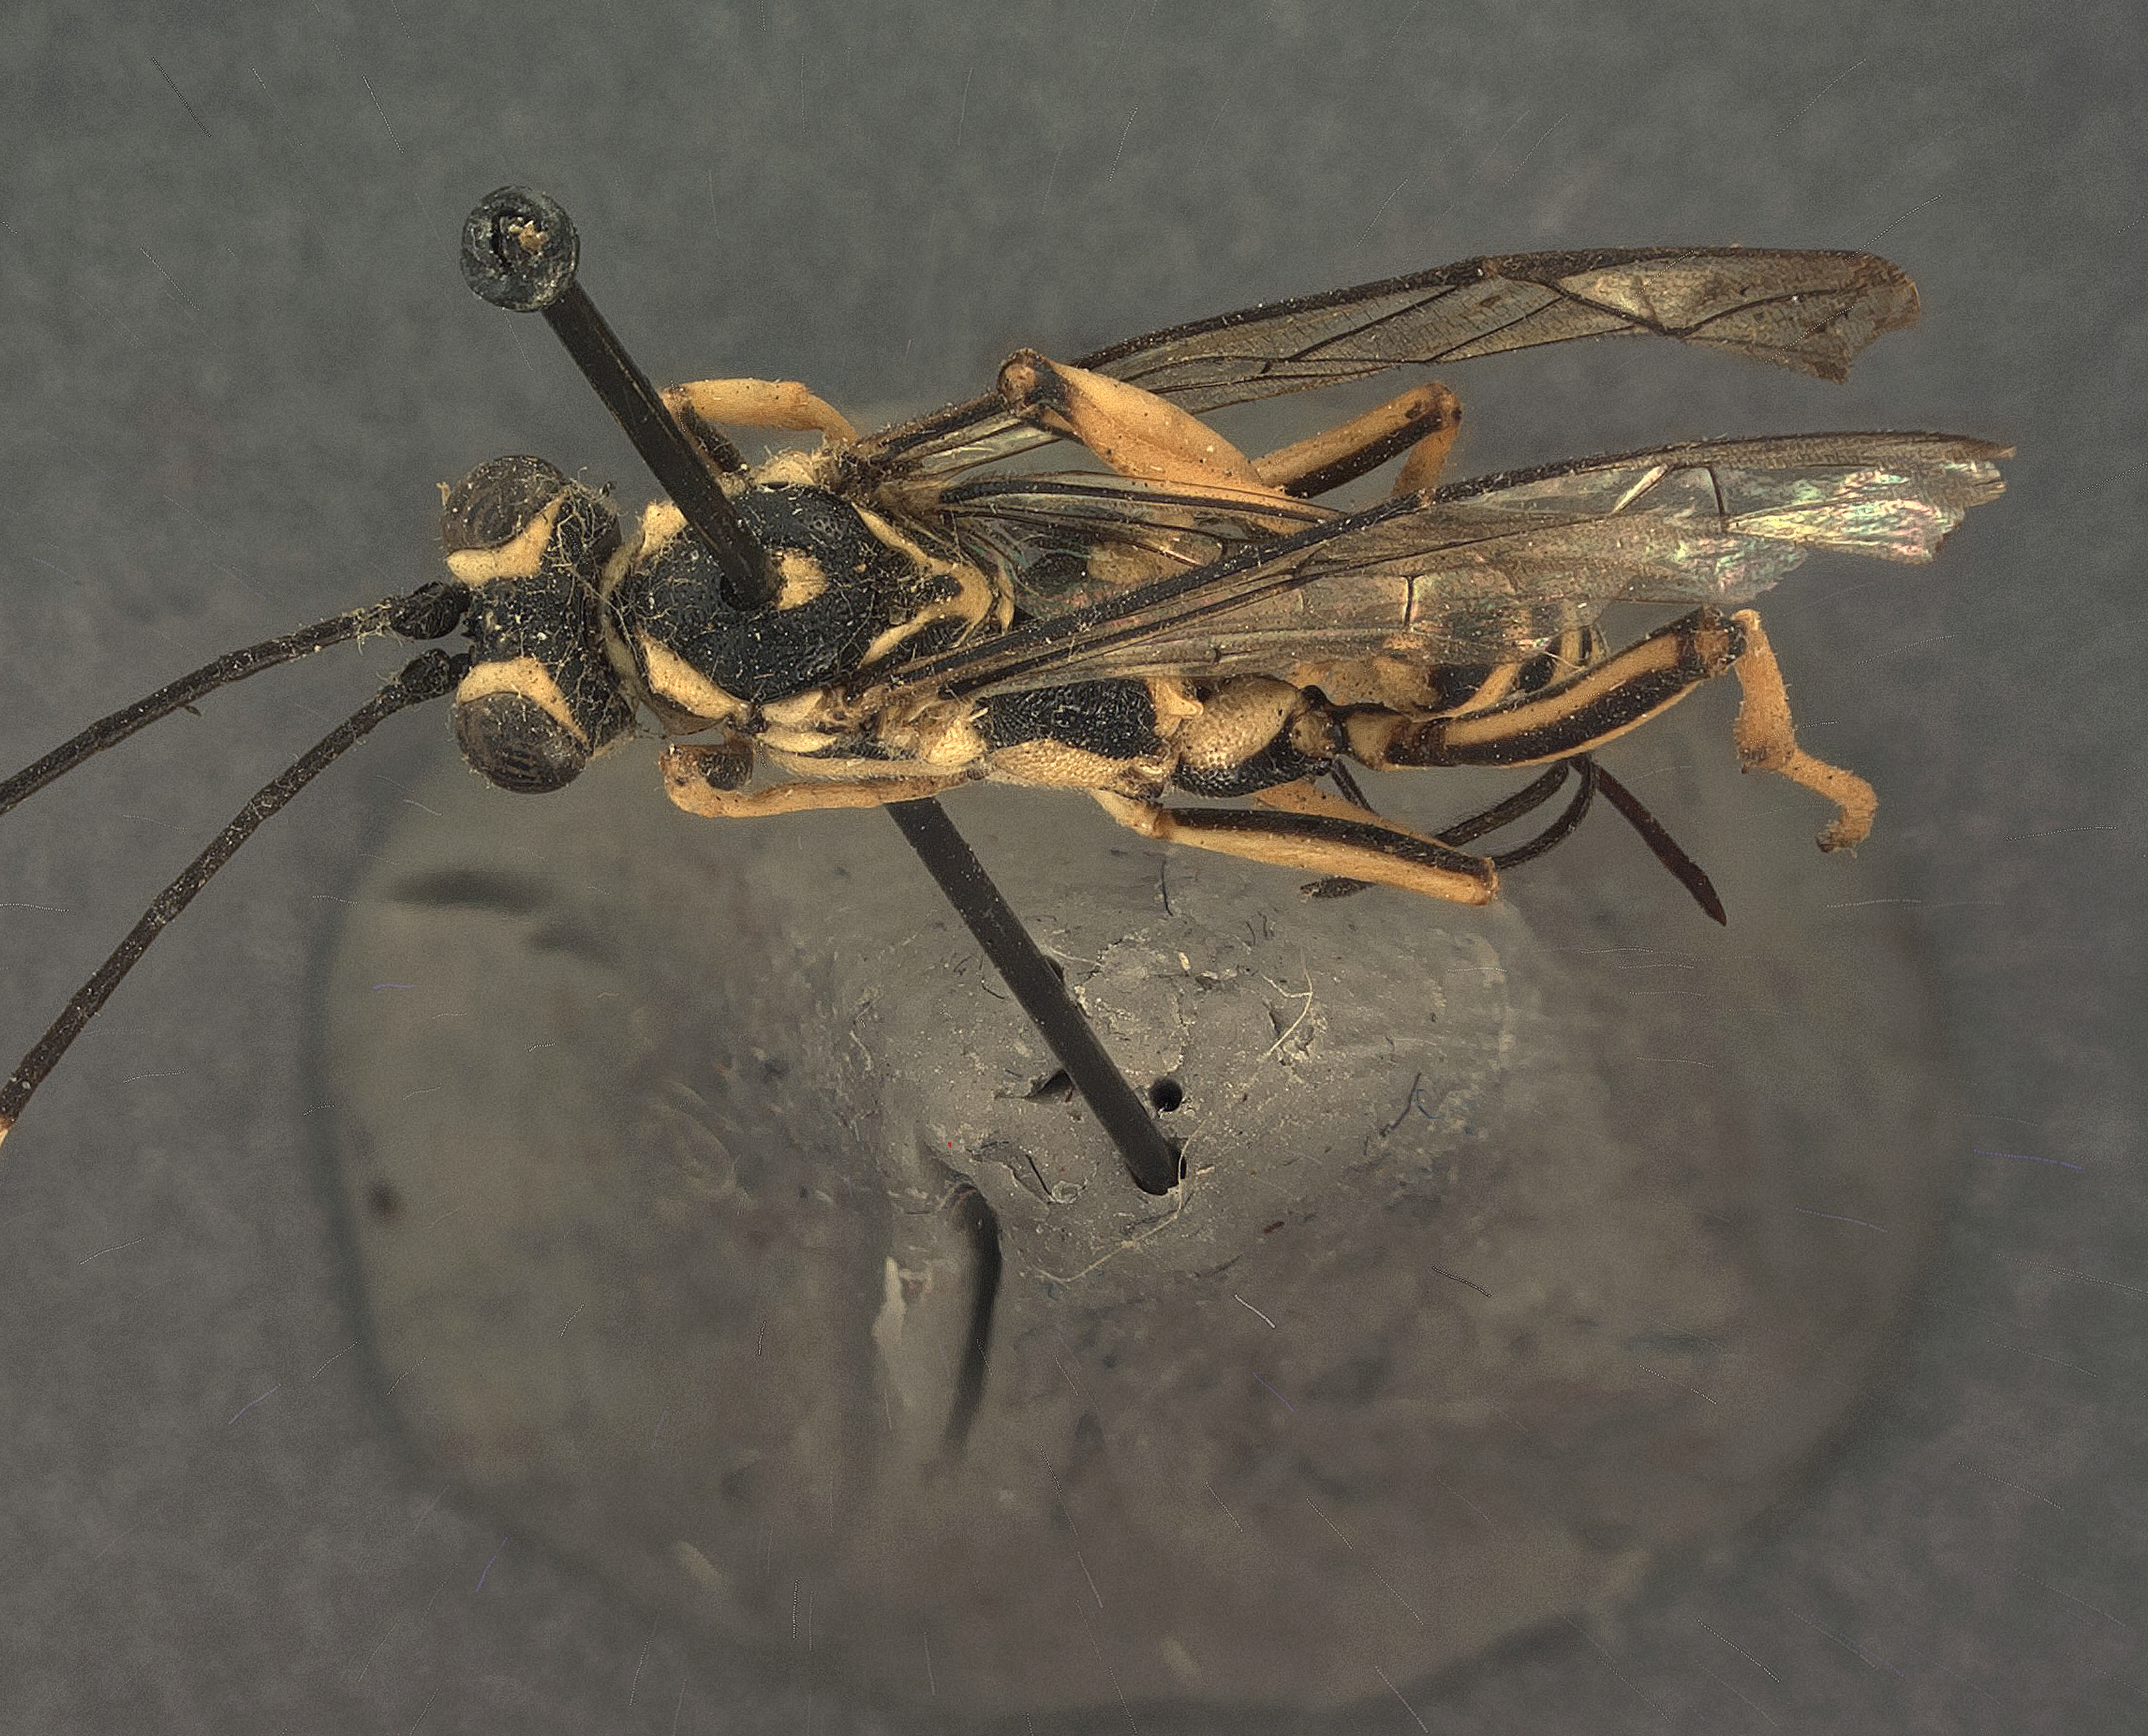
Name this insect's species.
Cryptanura lineatifemur
